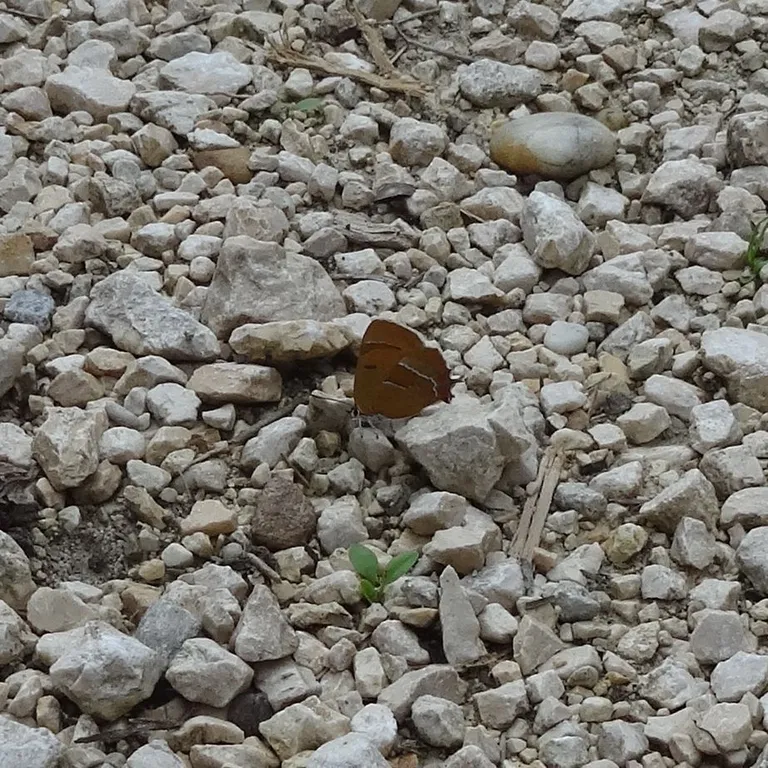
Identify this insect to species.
Thecla betulae
